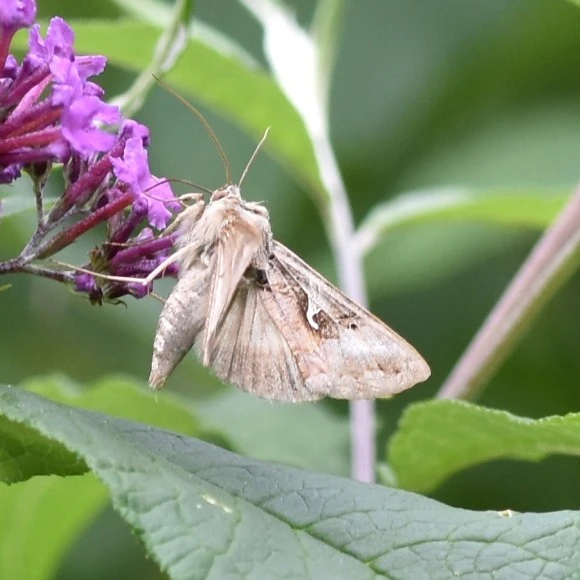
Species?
Autographa gamma
